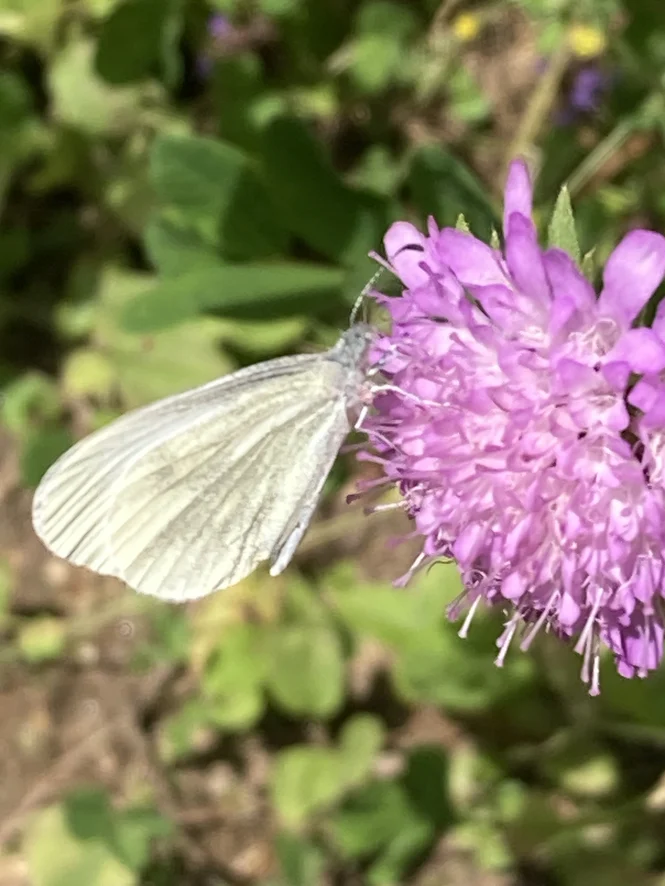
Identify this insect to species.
Leptidea sinapis/juvernica
